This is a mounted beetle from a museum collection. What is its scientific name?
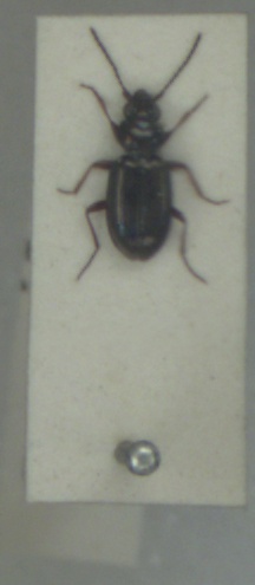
Bembidion lampros
